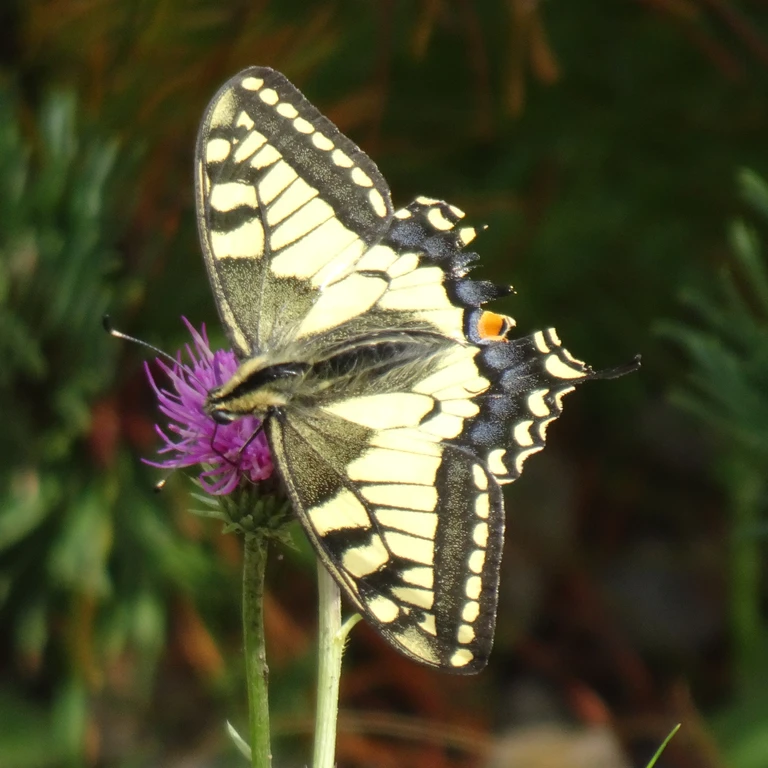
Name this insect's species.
Papilio machaon
